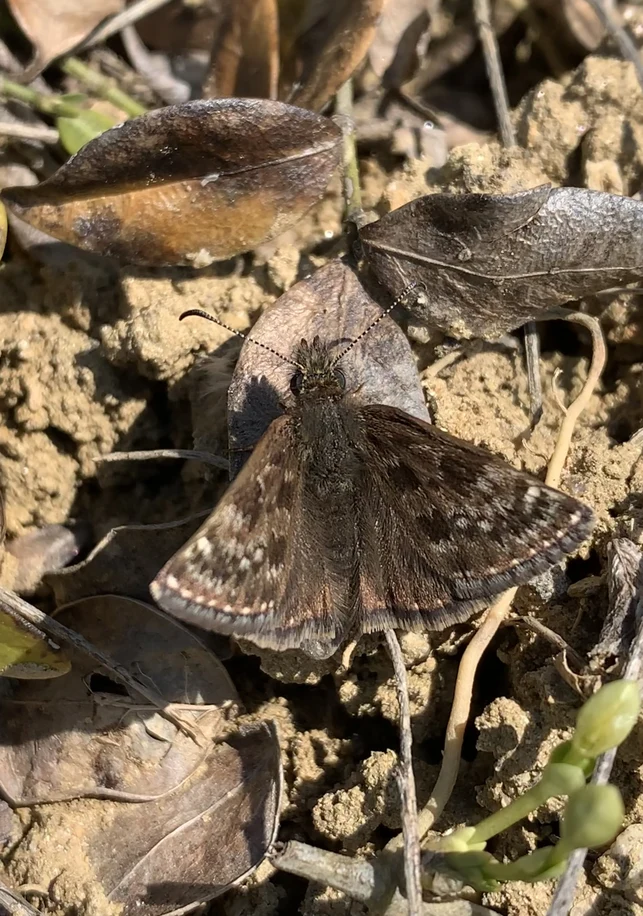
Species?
Erynnis tages
